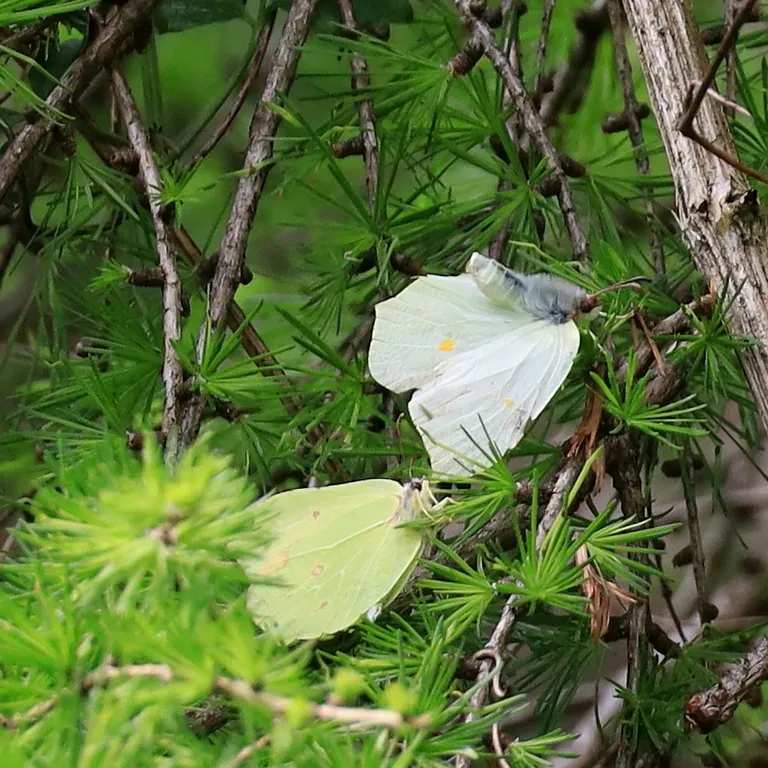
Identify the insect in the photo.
Gonepteryx rhamni
